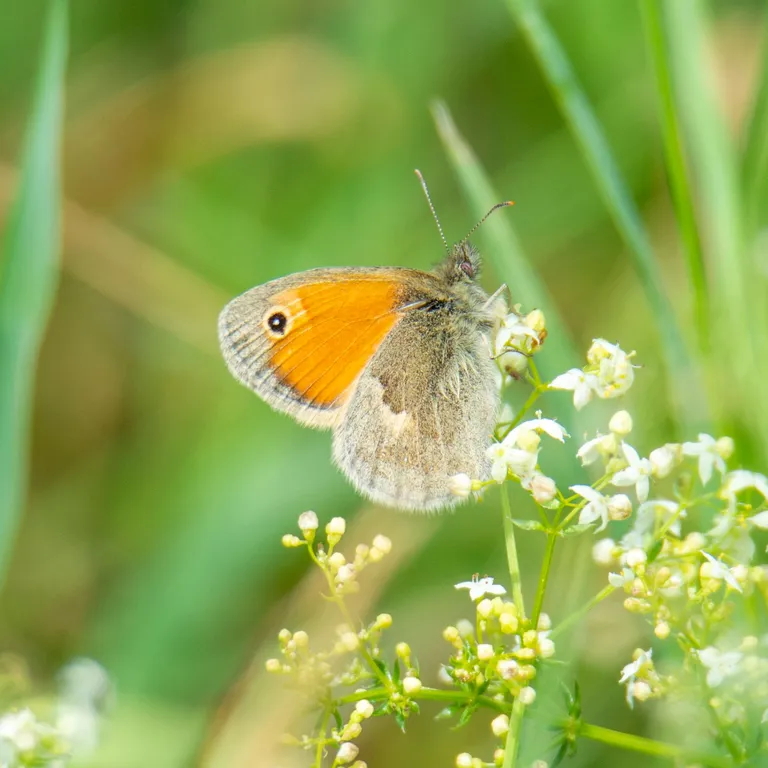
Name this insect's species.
Coenonympha pamphilus
